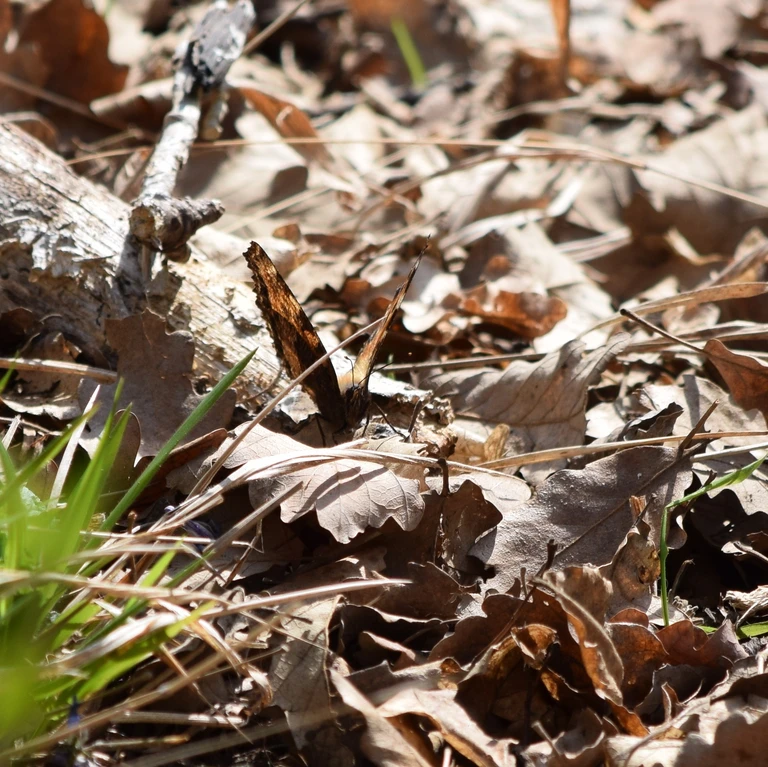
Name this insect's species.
Nymphalis polychloros
